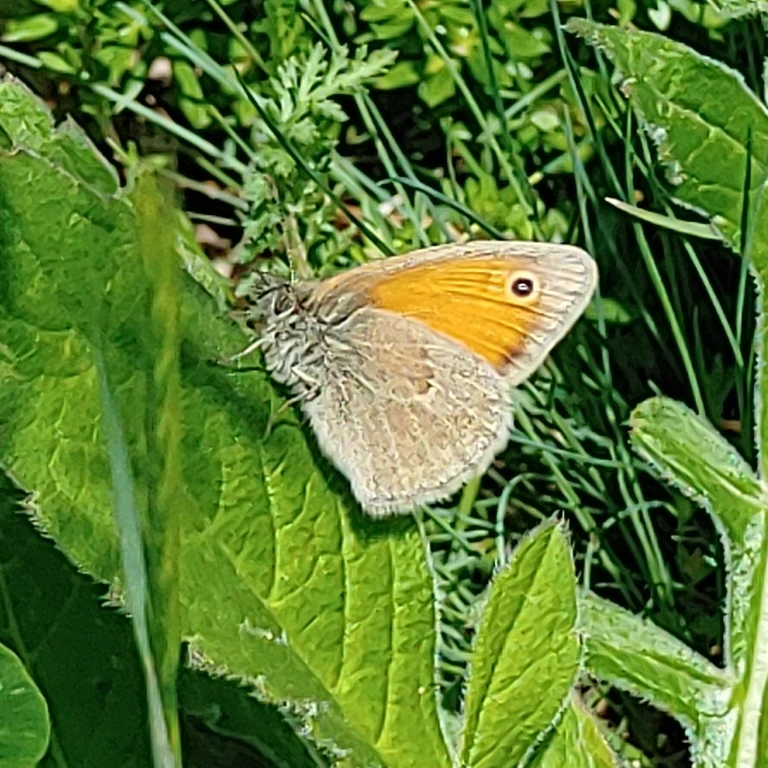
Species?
Coenonympha pamphilus
